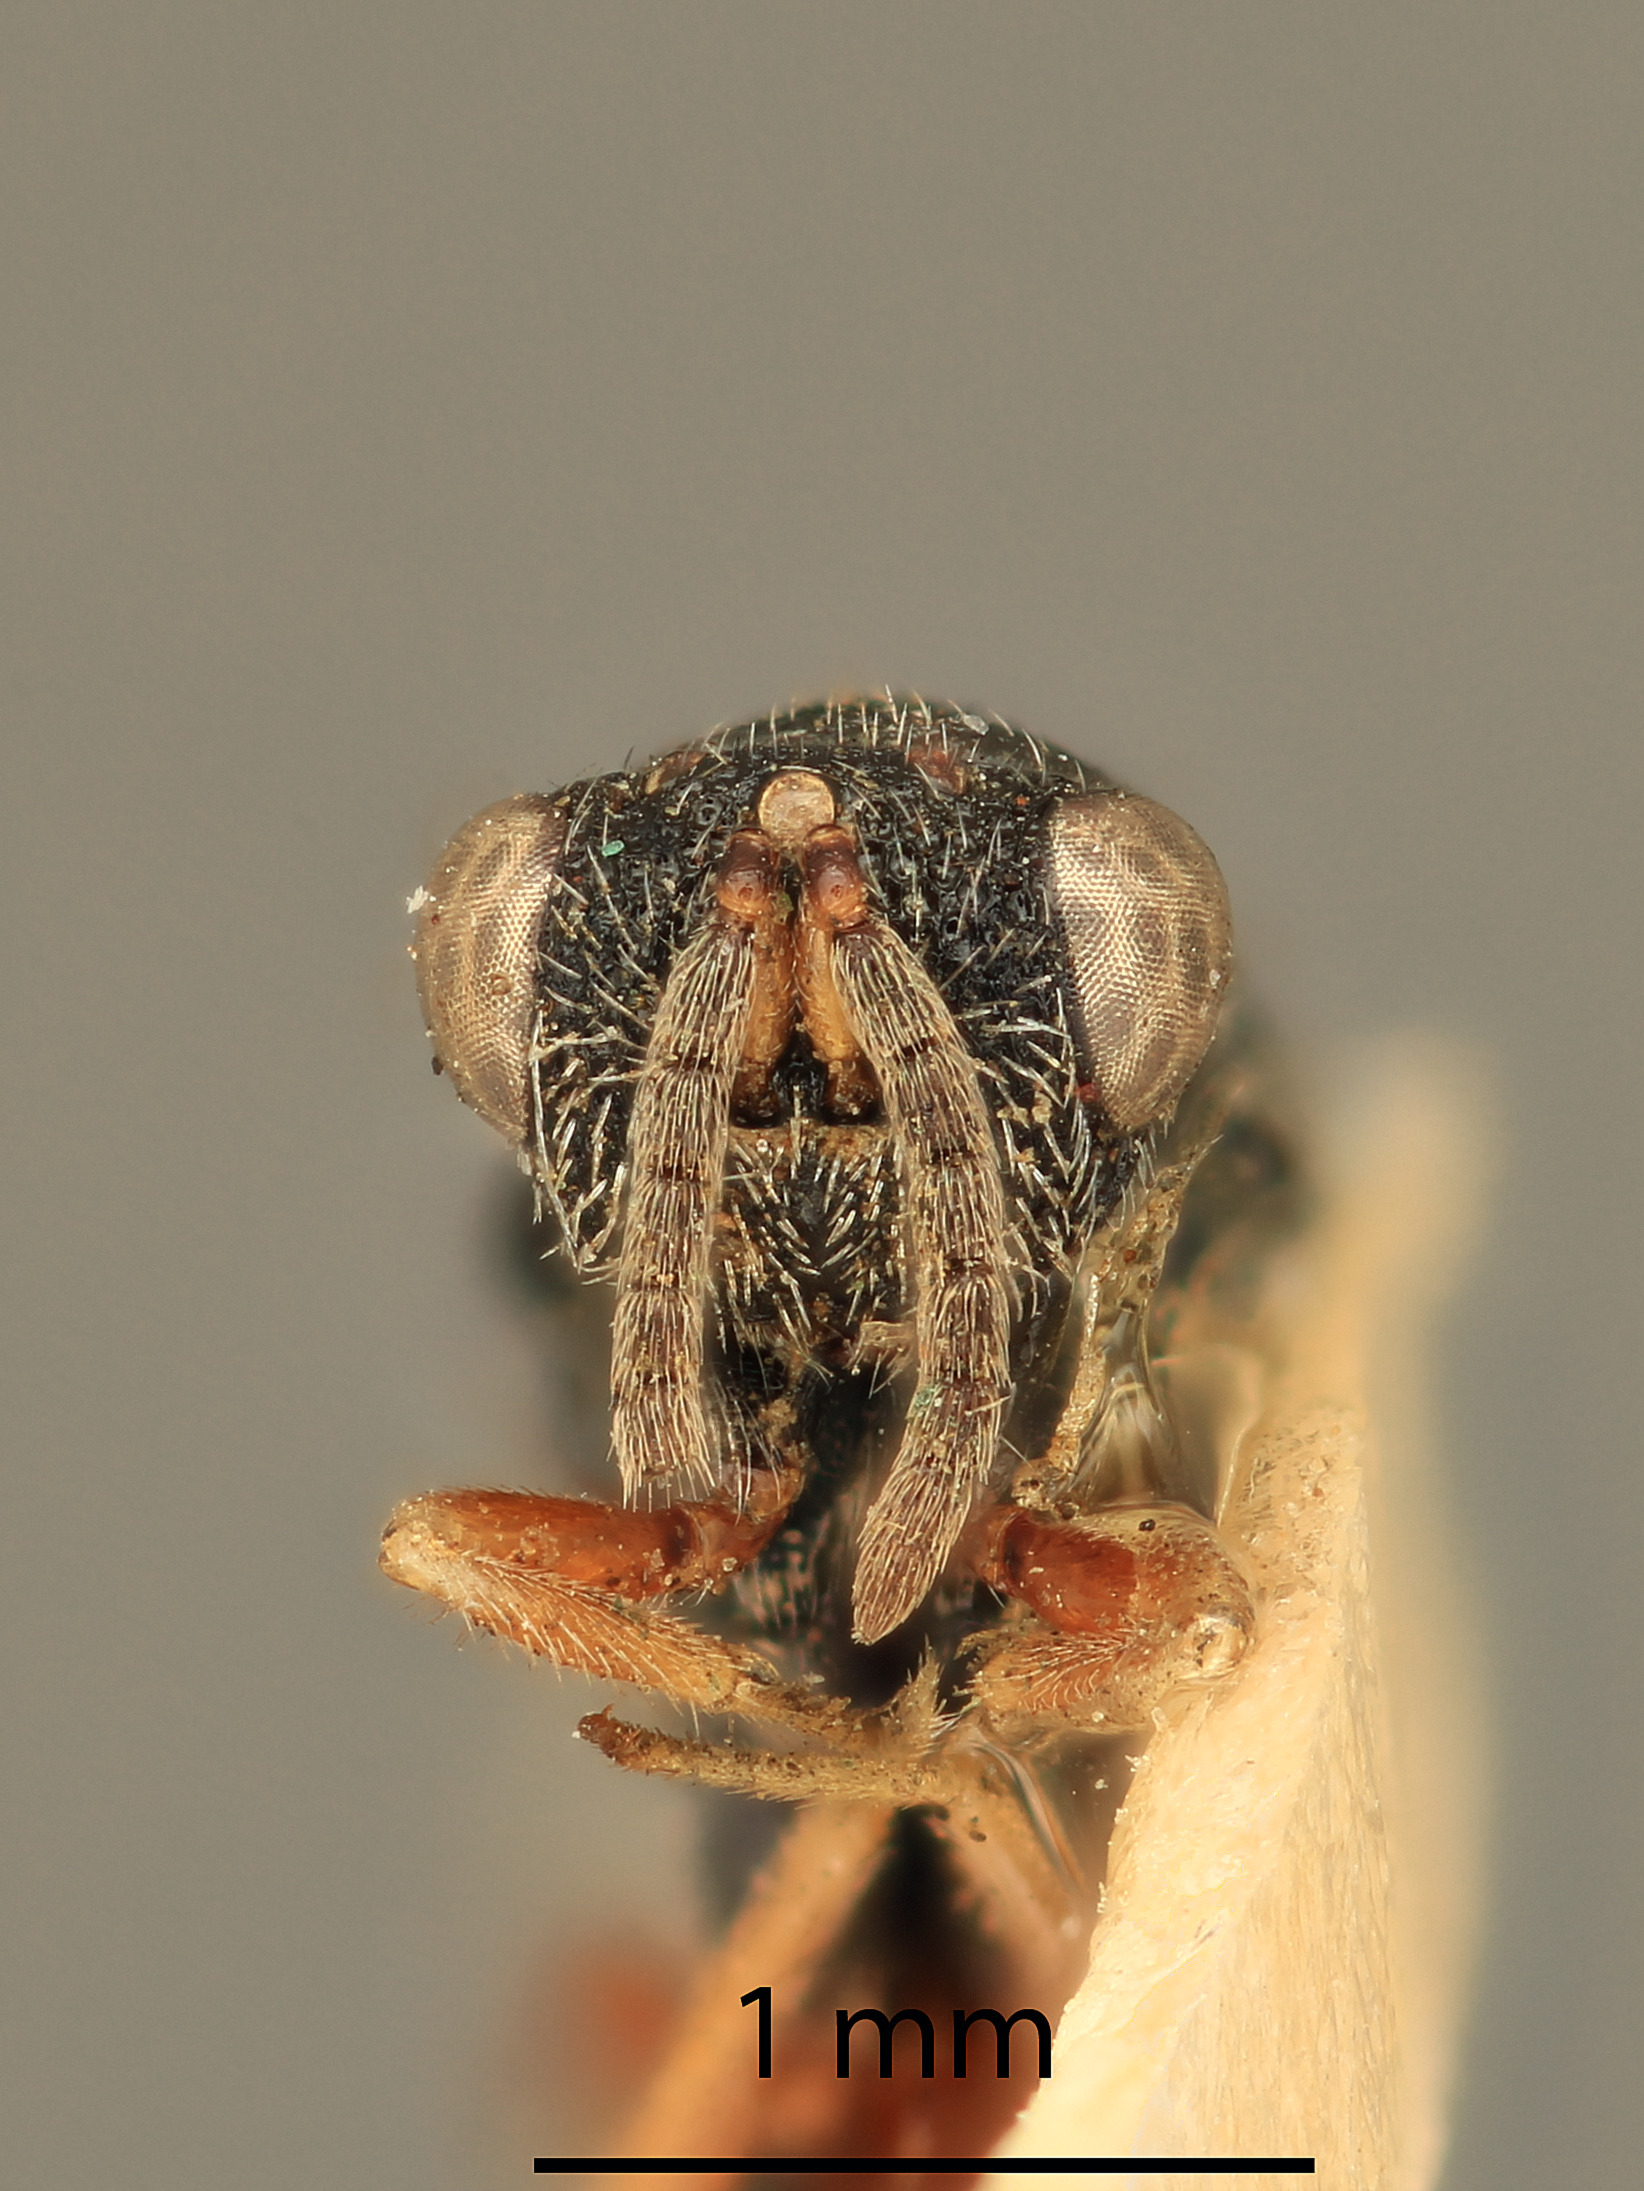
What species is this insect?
Eurytoma fulva
